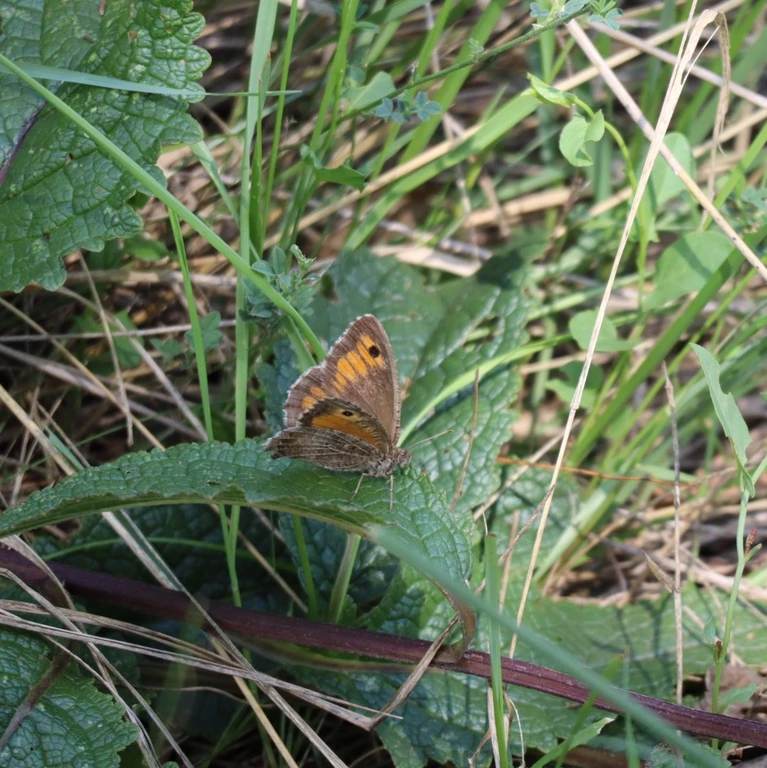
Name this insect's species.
Arethusana arethusa
